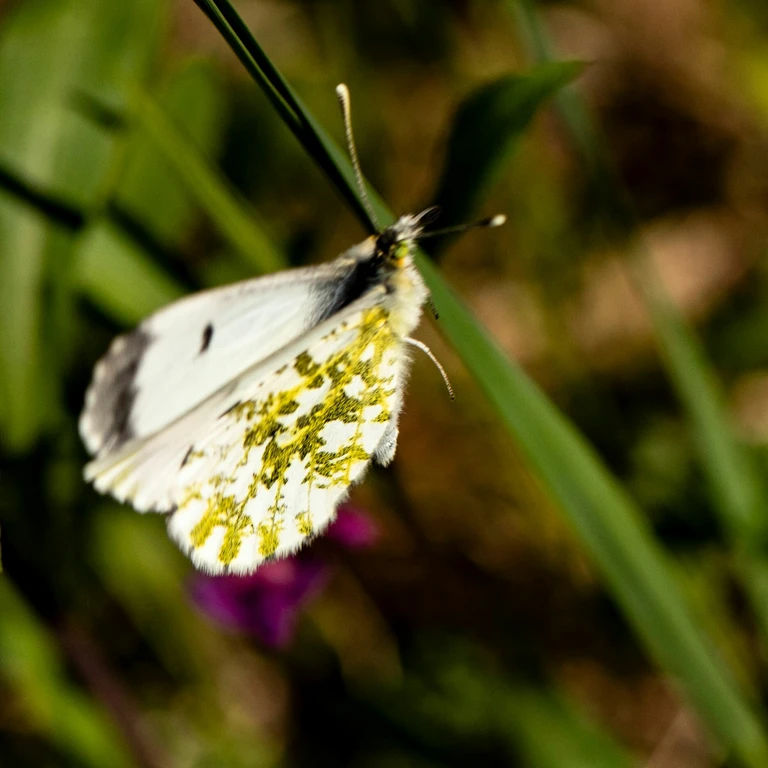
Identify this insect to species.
Anthocharis cardamines
